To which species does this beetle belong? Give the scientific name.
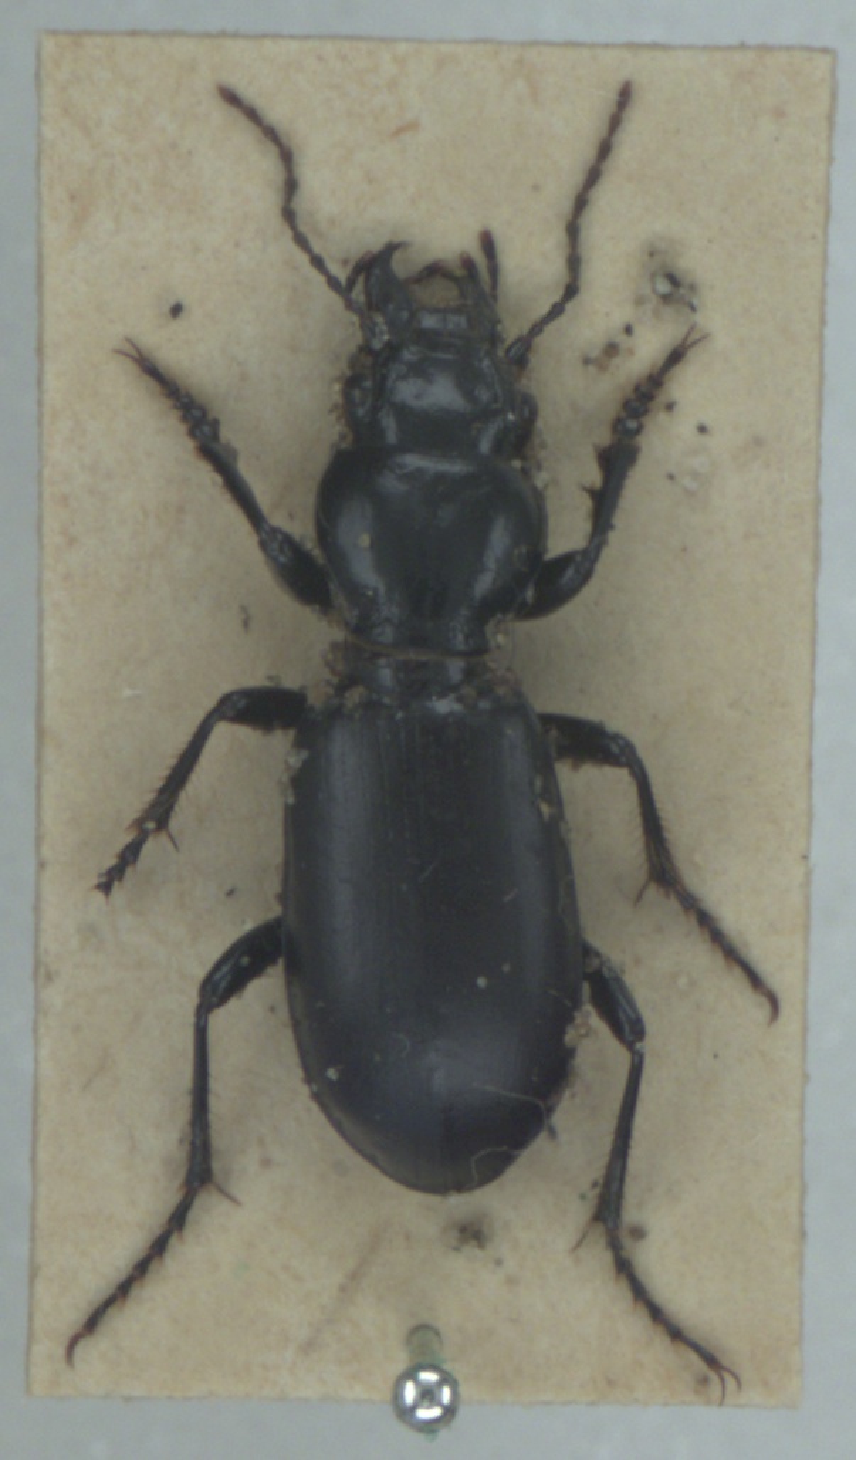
Broscus cephalotes
